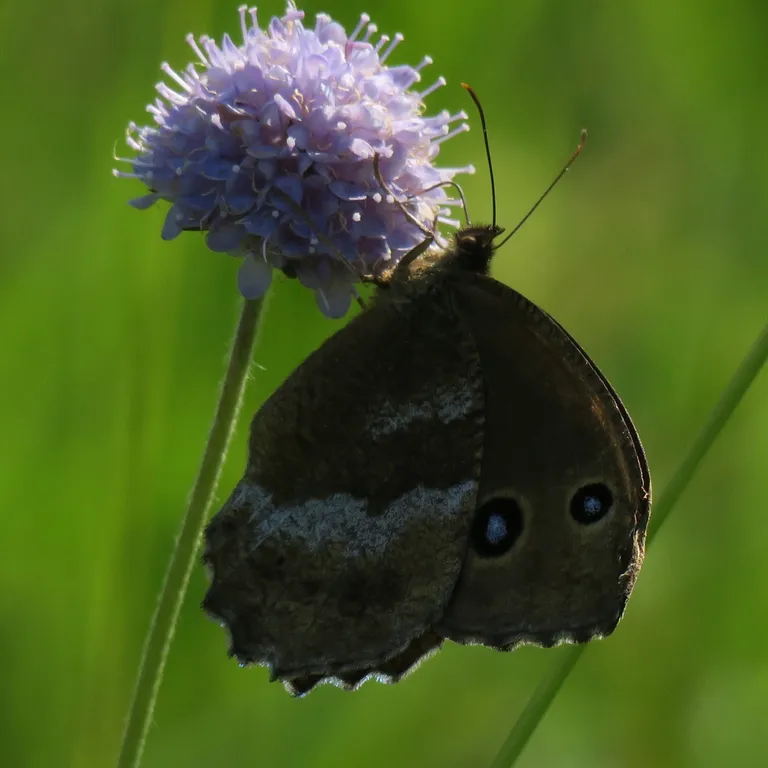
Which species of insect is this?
Minois dryas
